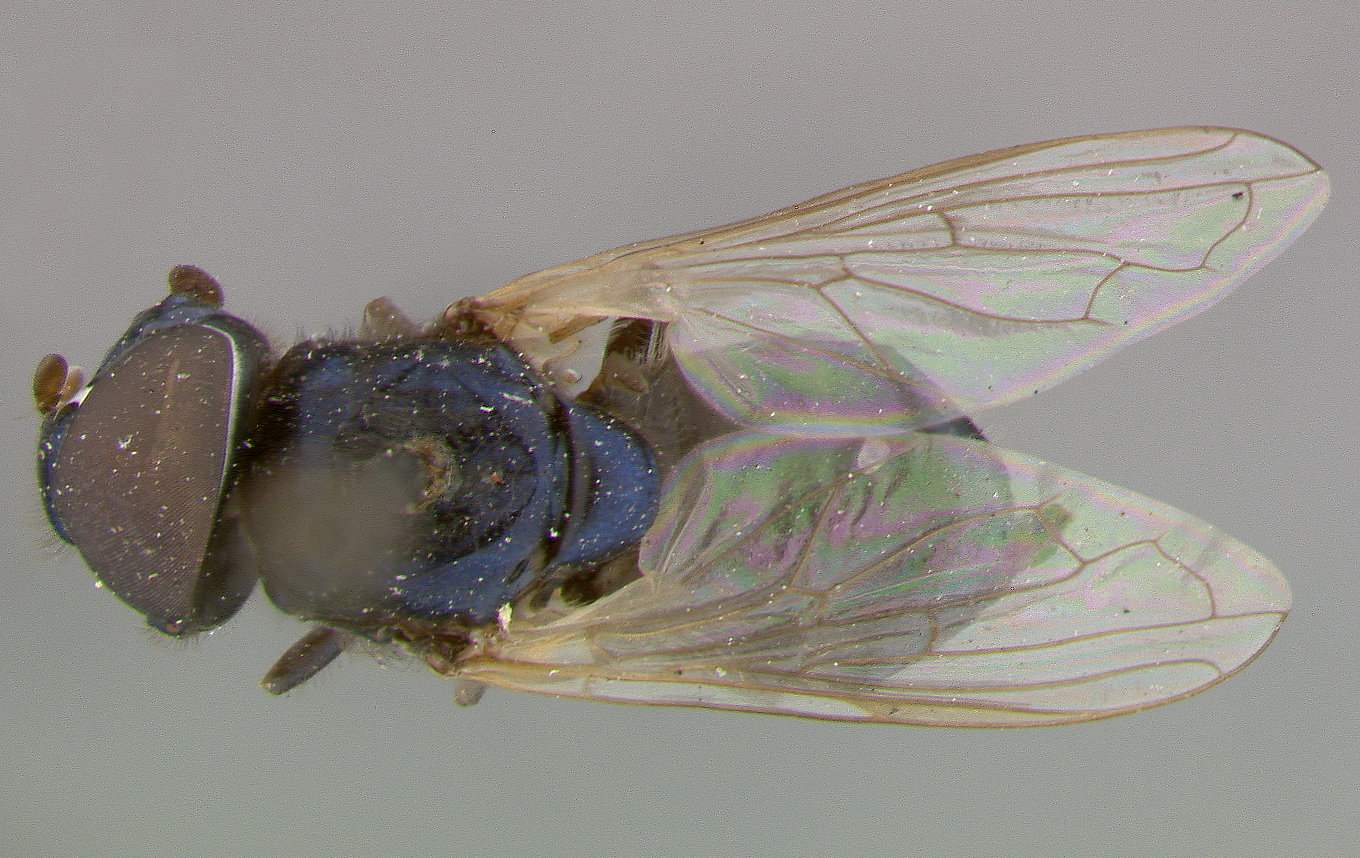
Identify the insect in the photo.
Chrysogaster texana
